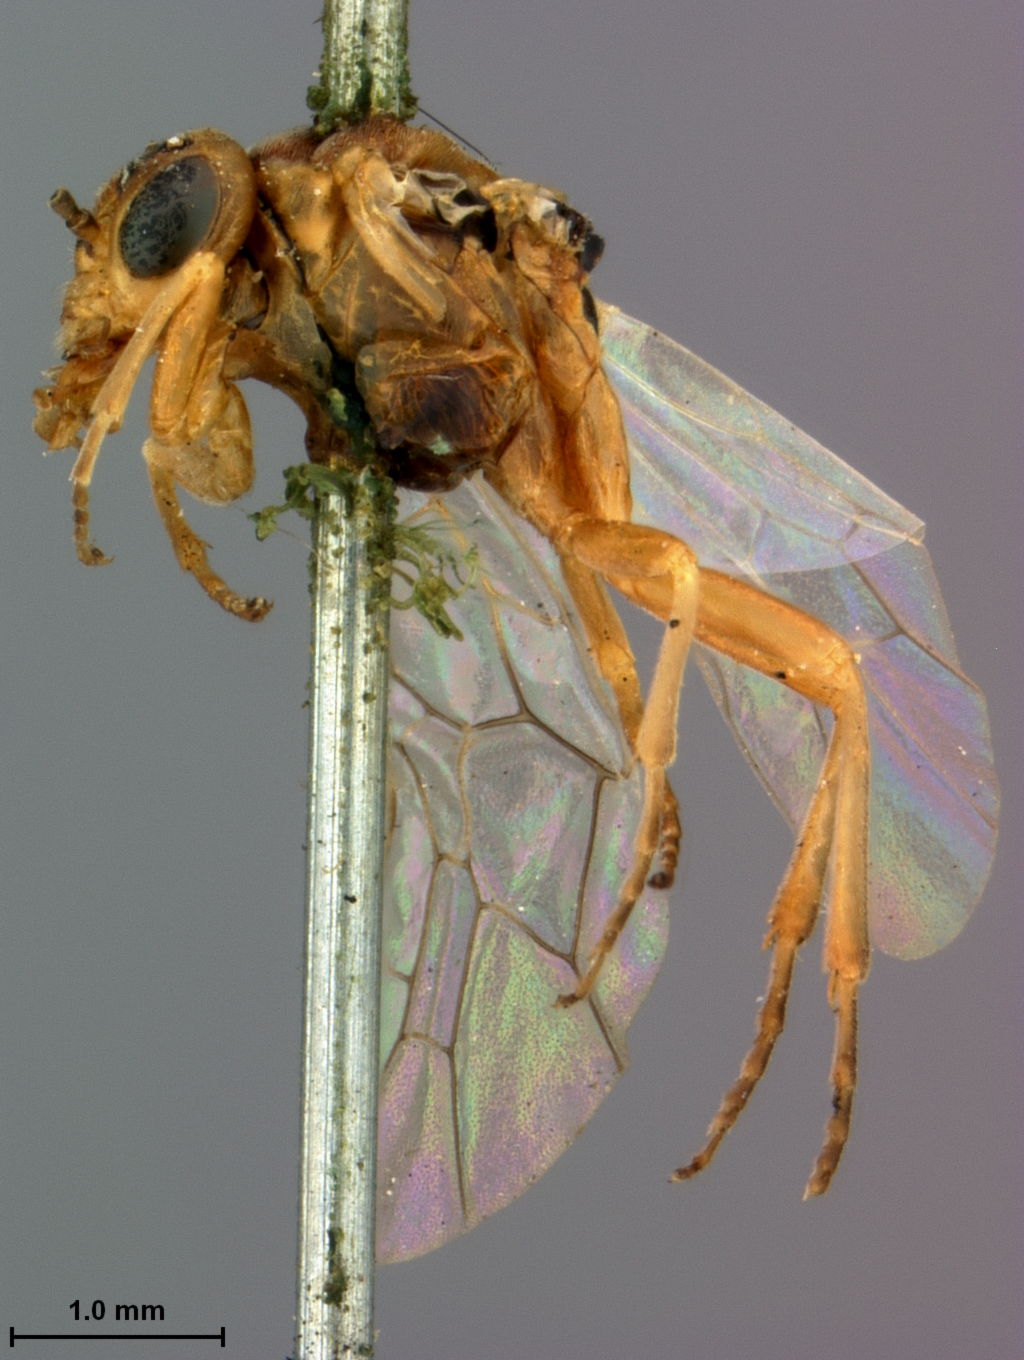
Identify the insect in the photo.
Hoplocampa nevadensis
